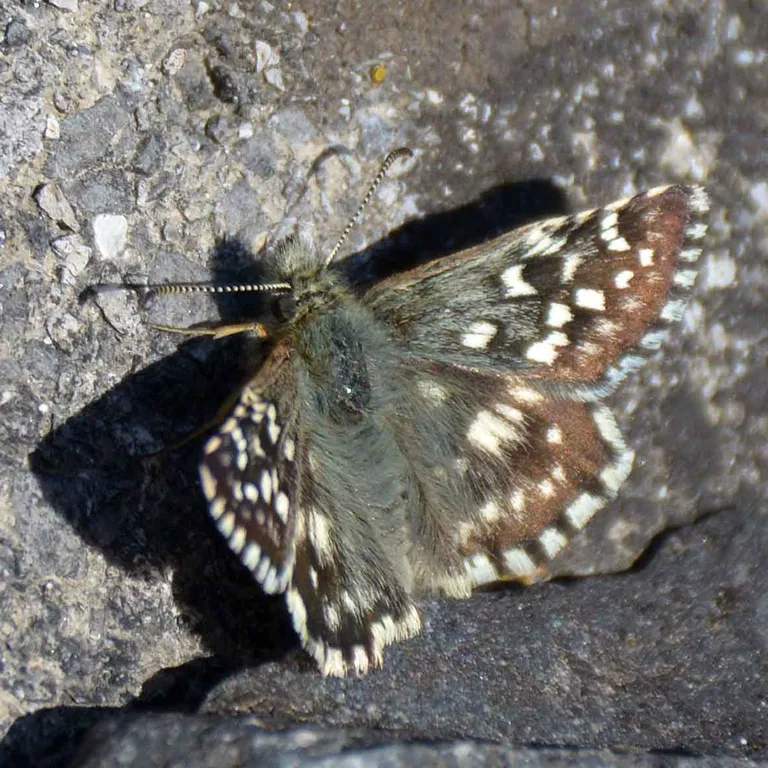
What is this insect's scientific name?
Pyrgus malvae
